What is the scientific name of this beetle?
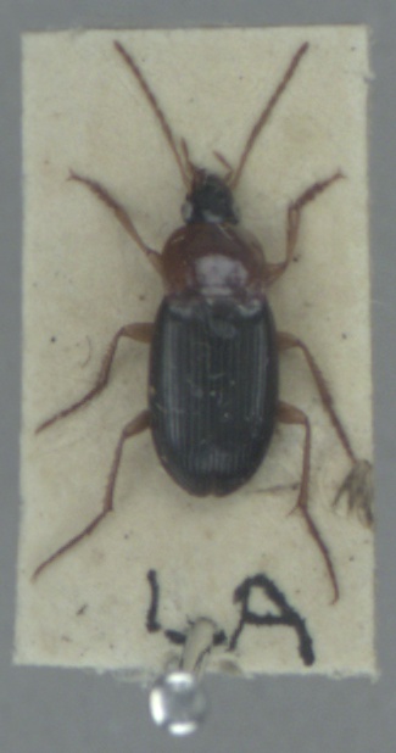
Calathus melanocephalus
